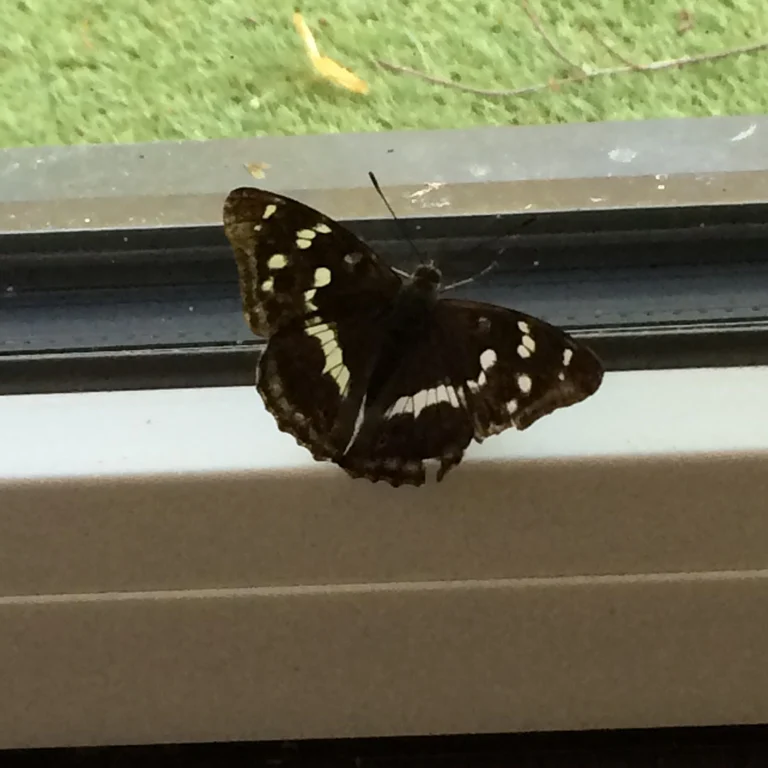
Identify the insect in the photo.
Apatura iris
